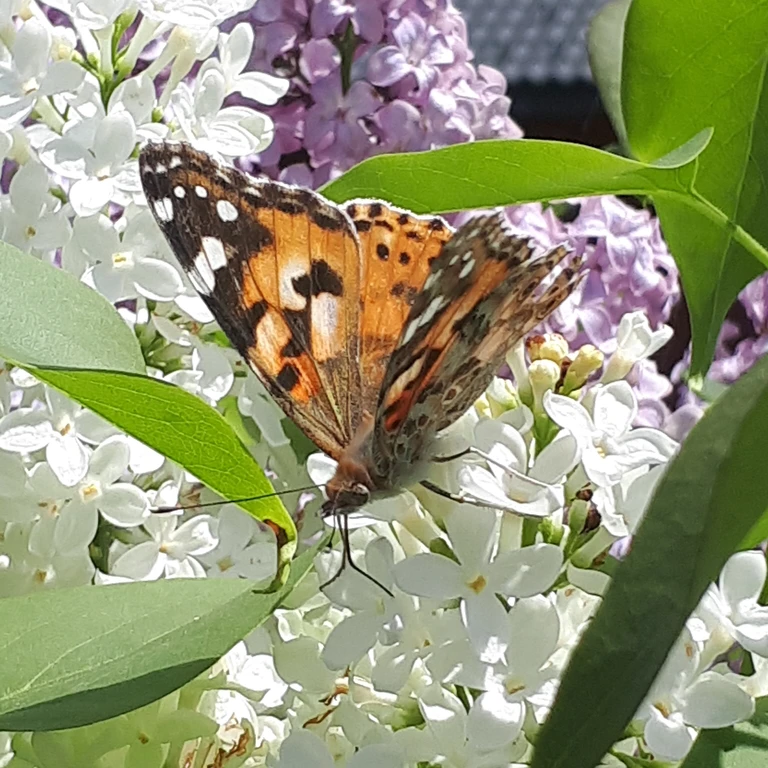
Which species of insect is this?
Vanessa cardui
